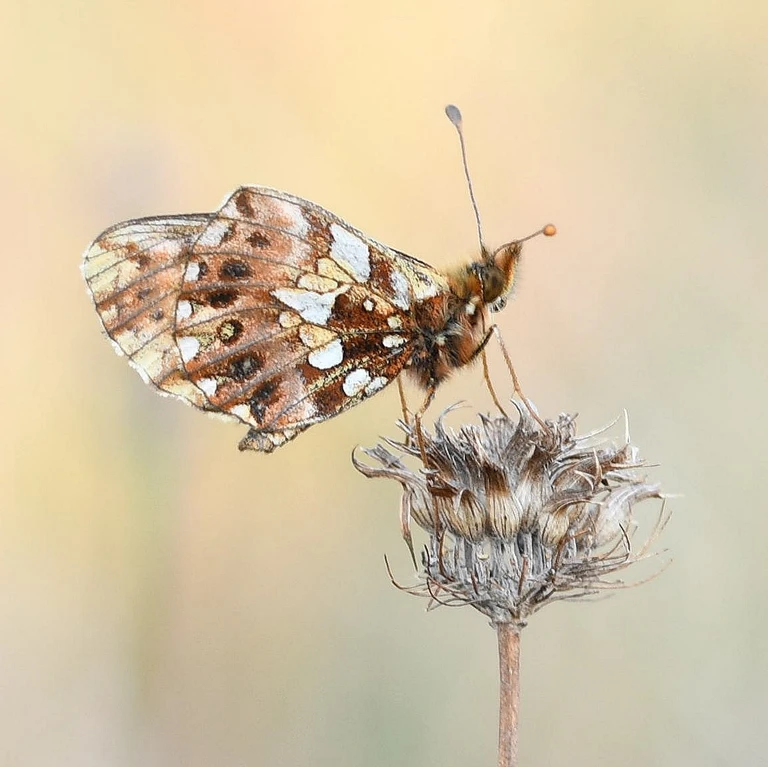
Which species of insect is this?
Boloria dia
